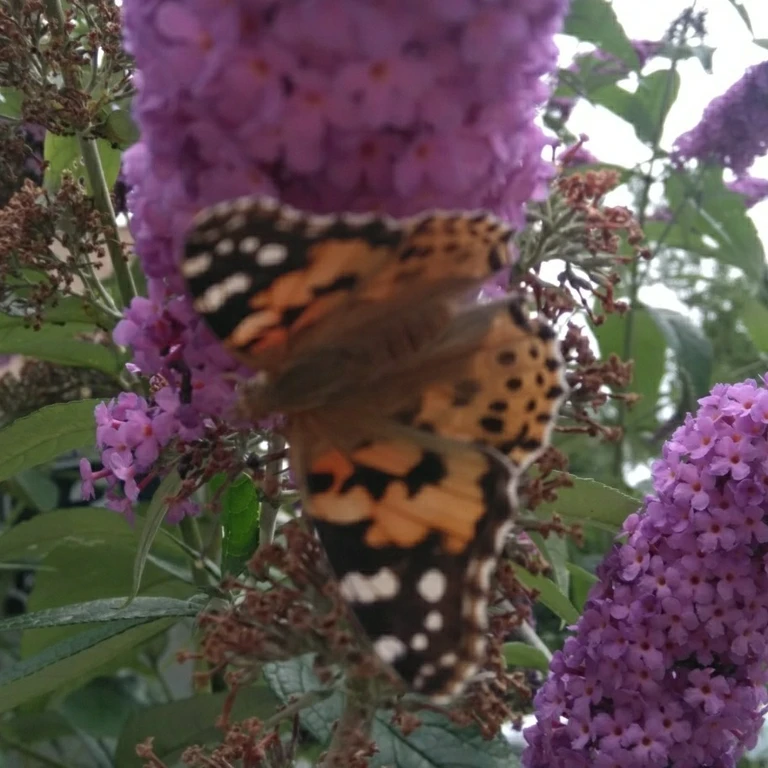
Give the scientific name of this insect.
Vanessa cardui
